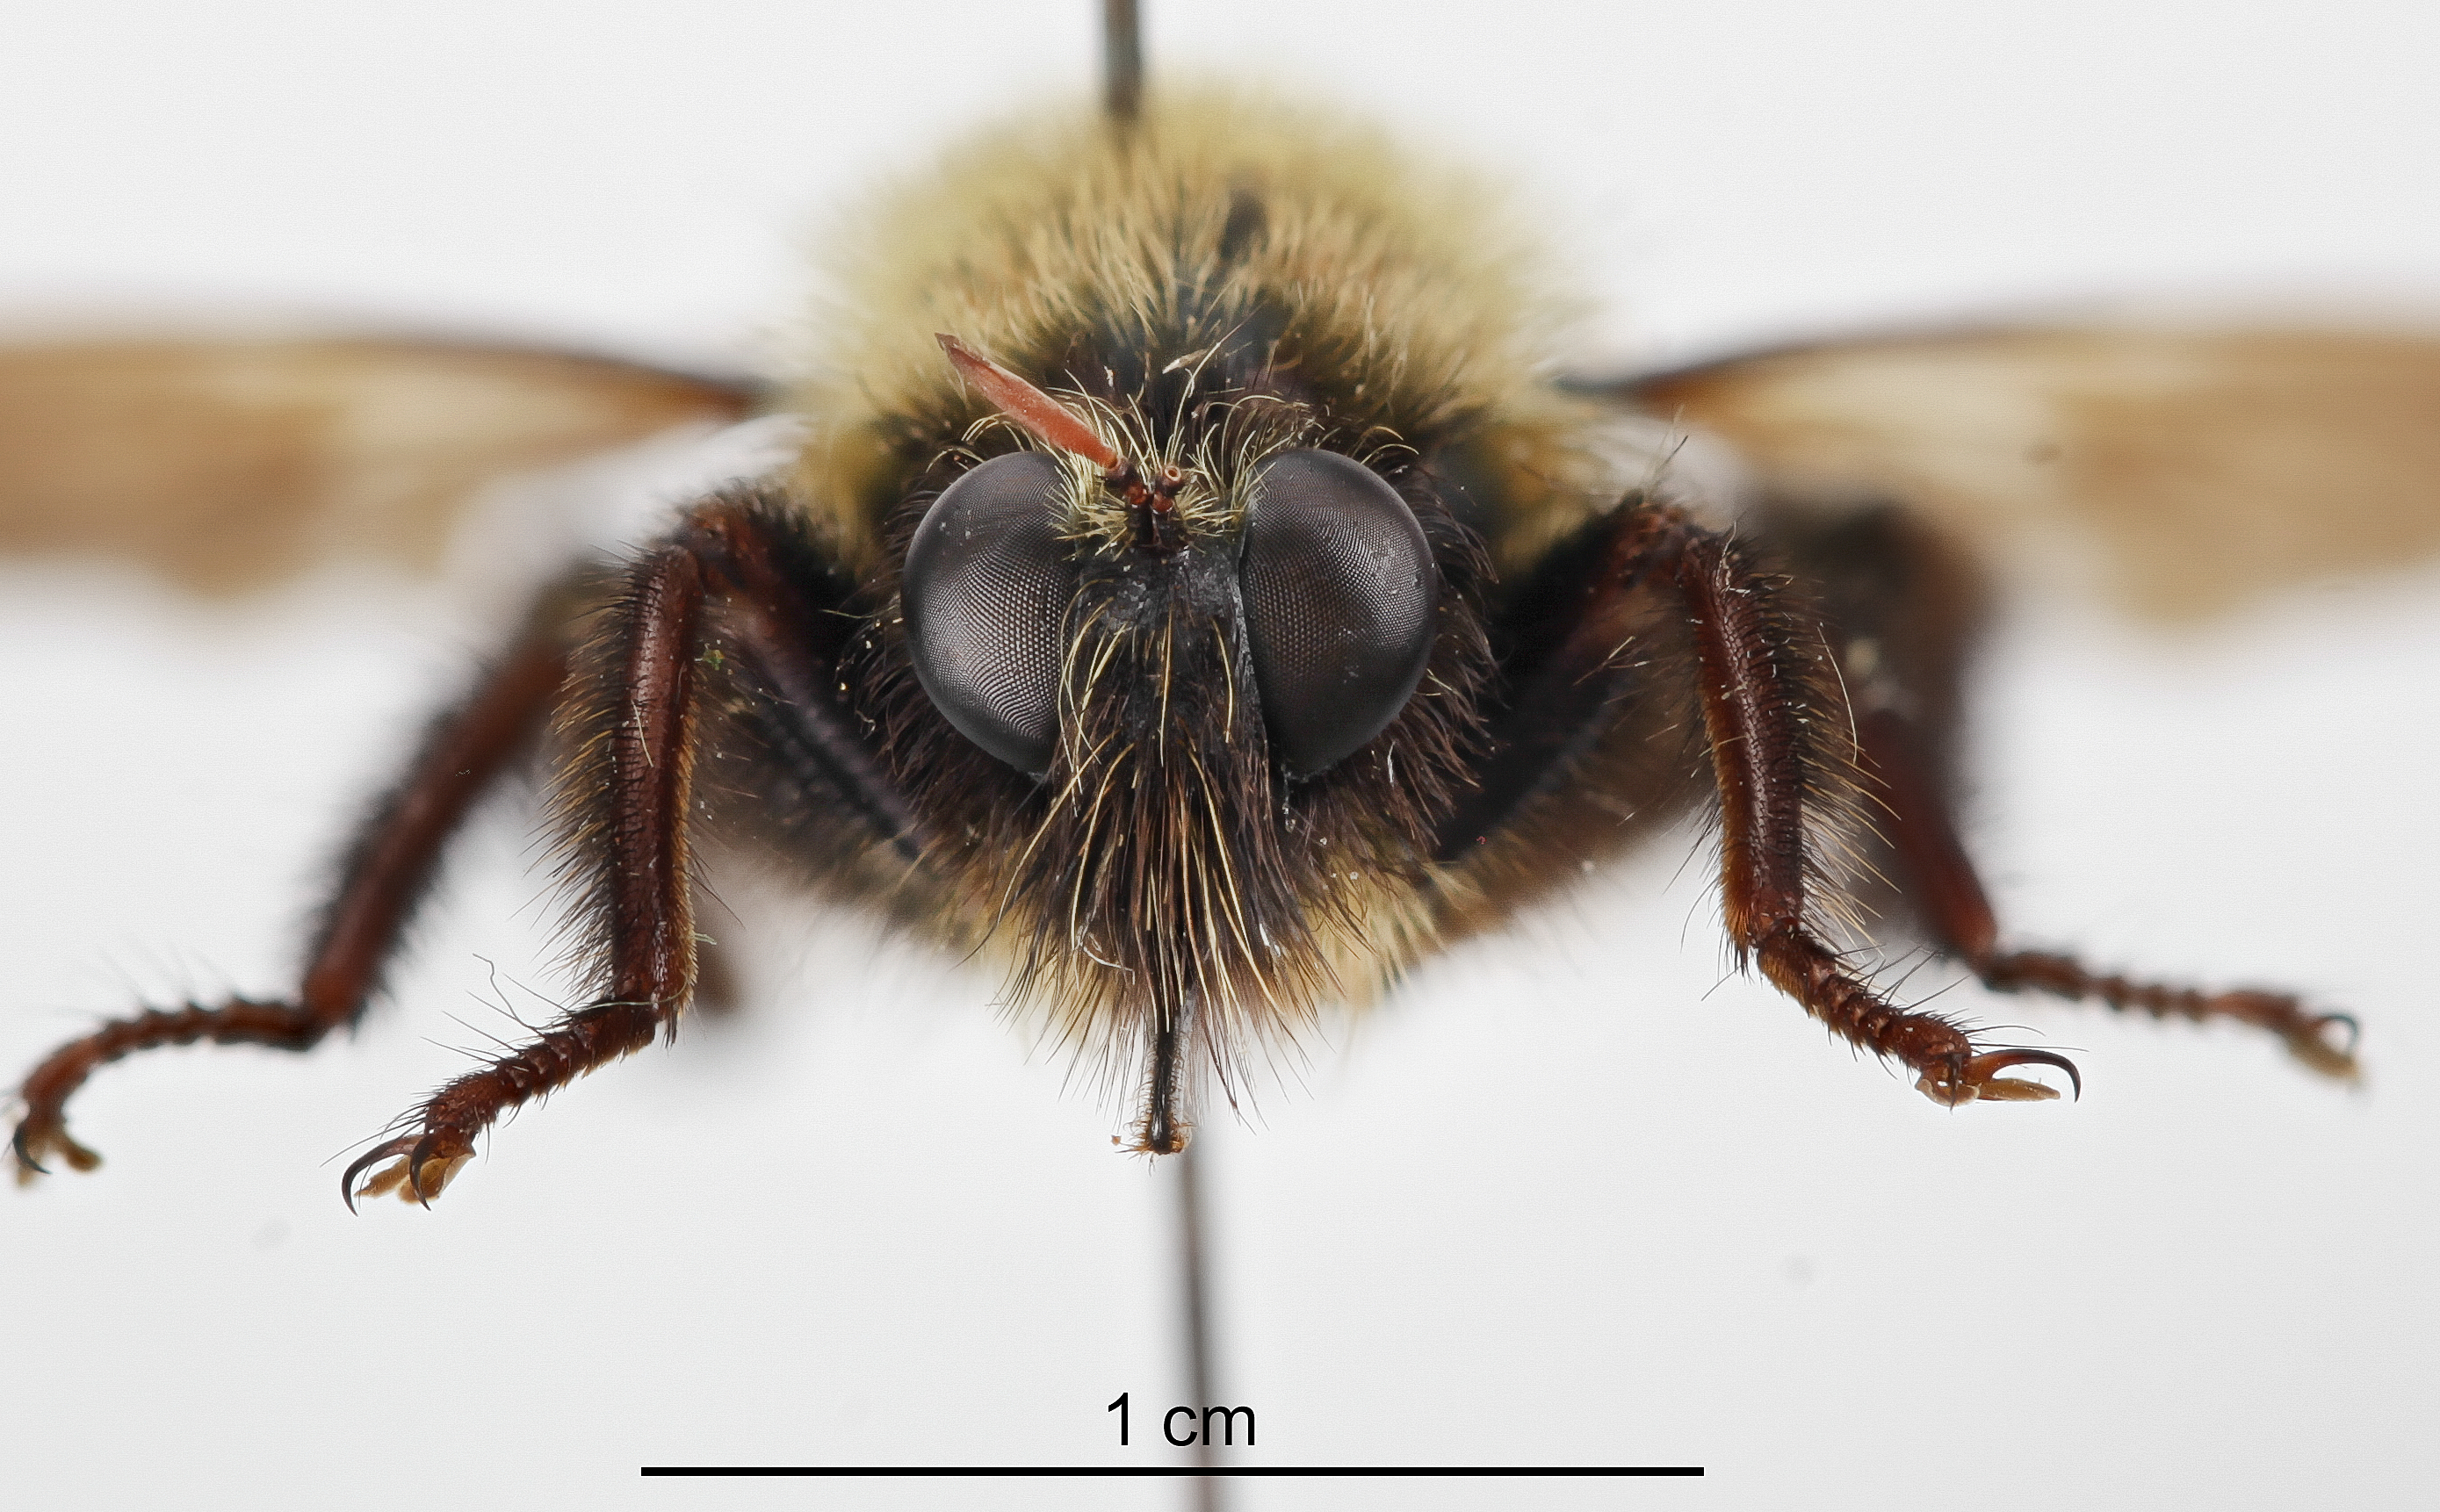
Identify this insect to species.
Laphria thoracica
